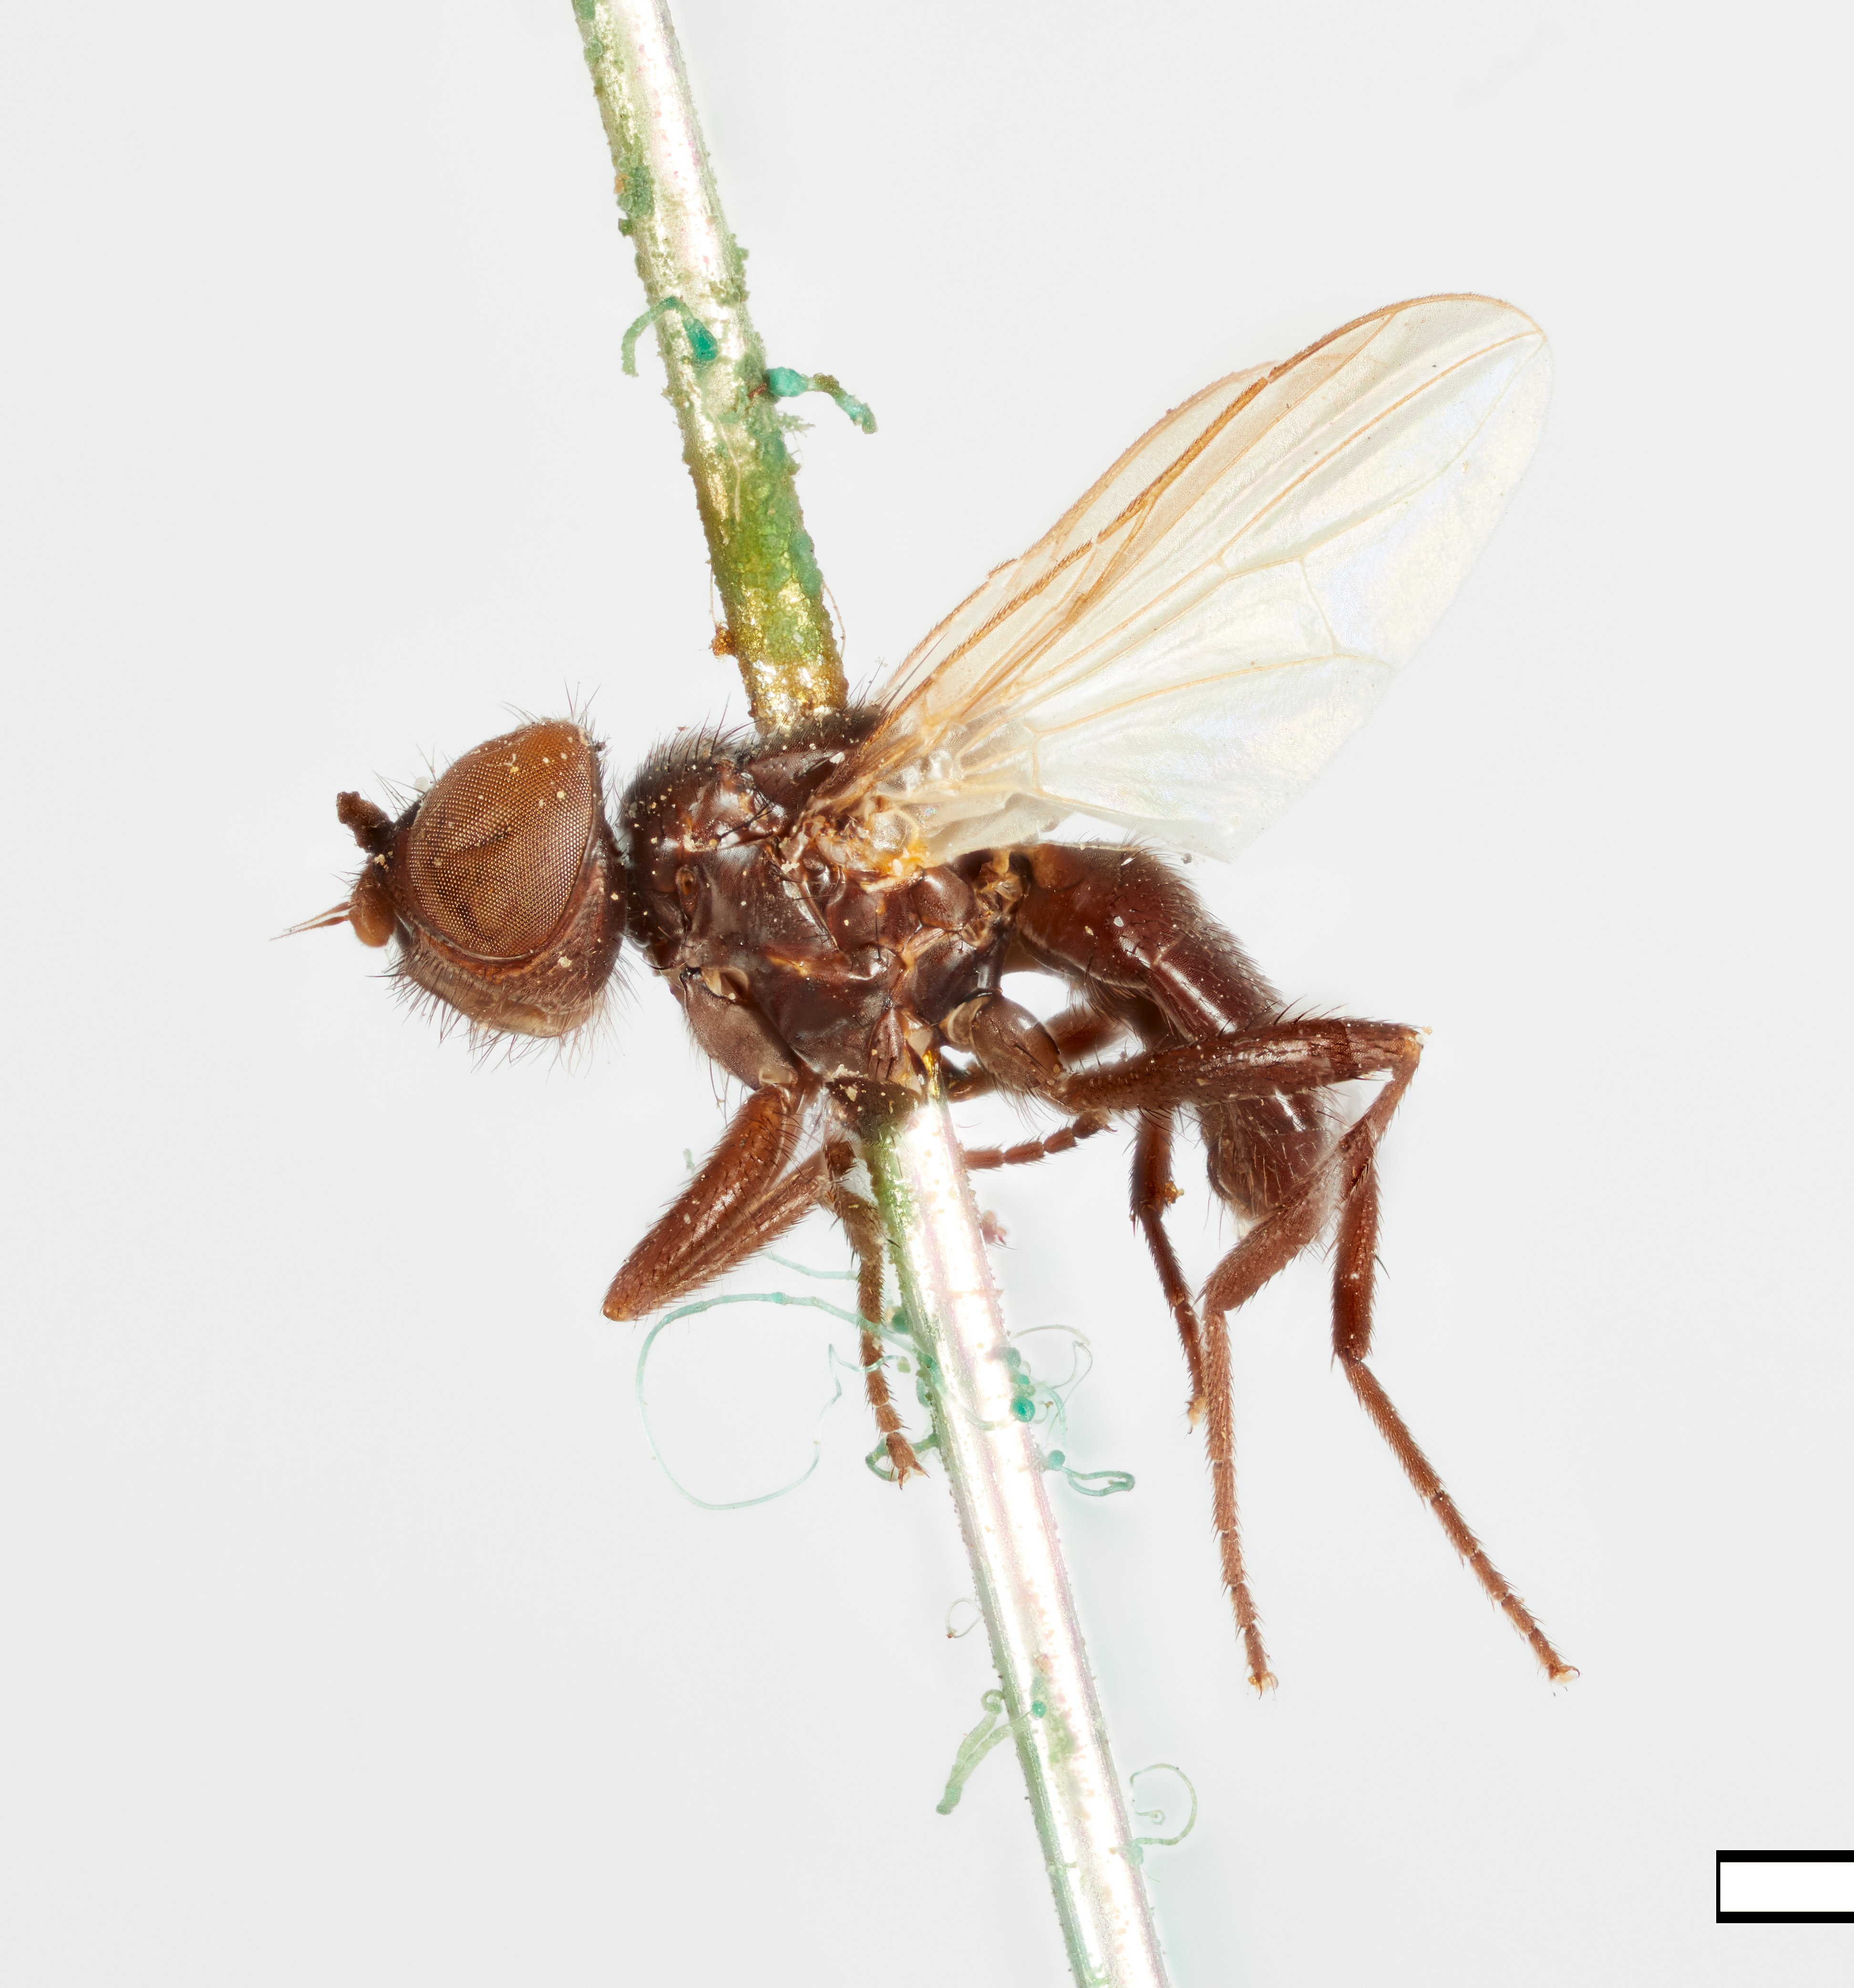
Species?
Gymnophania montana
